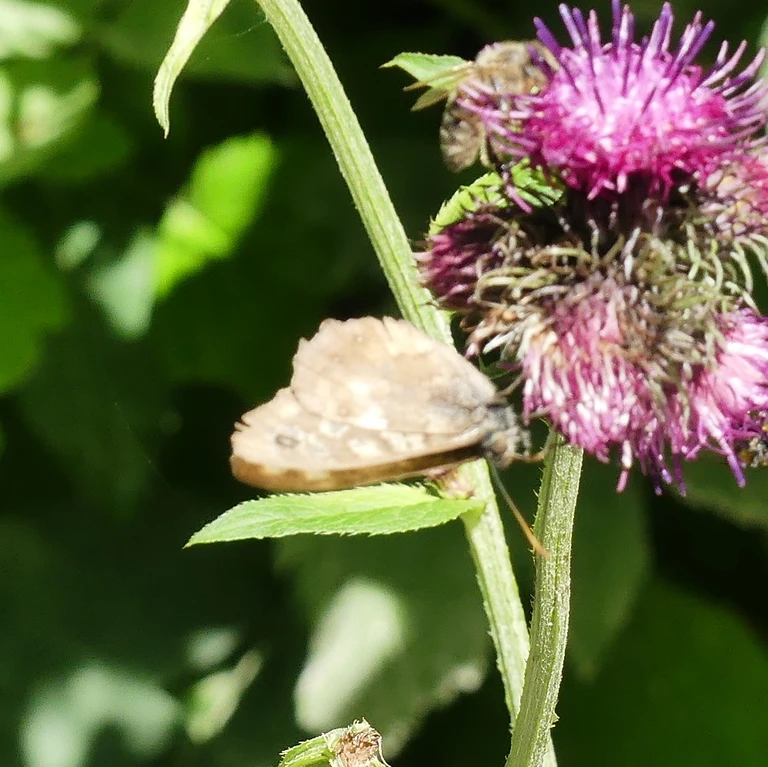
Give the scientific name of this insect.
Pararge aegeria
